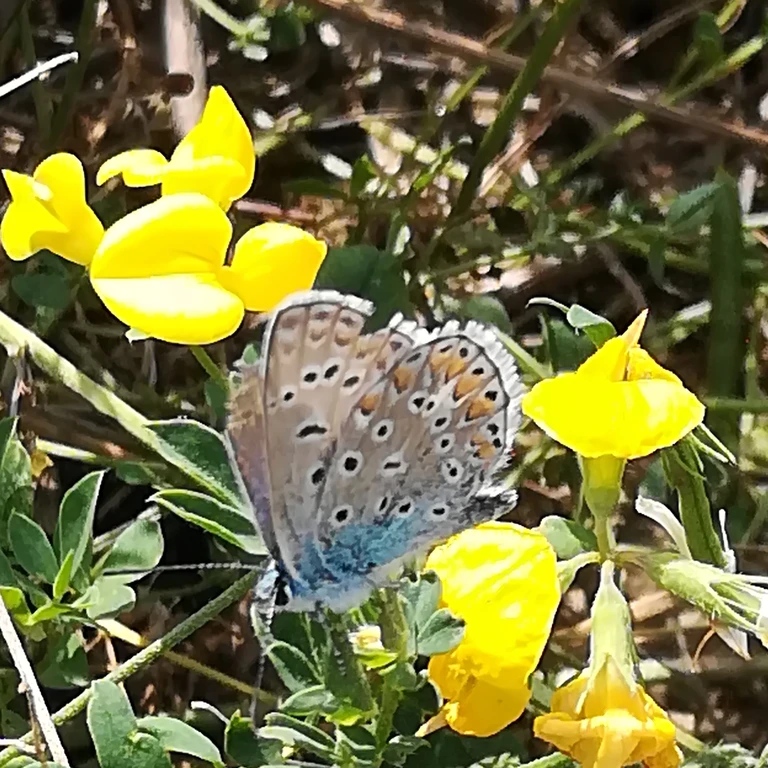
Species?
Polyommatus icarus
